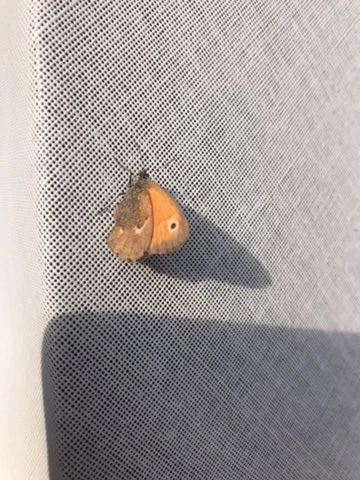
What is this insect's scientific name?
Coenonympha pamphilus
